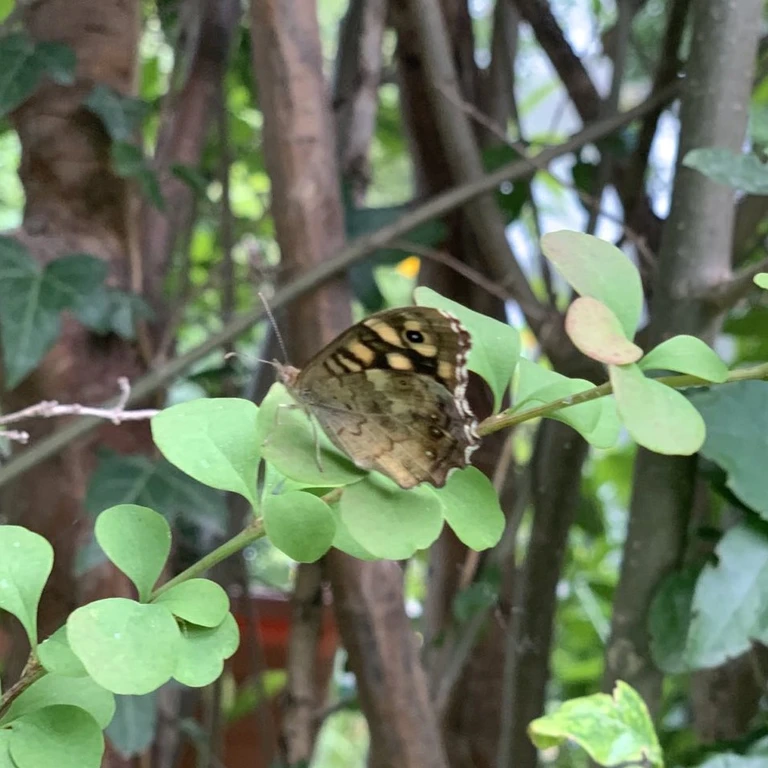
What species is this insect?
Pararge aegeria
